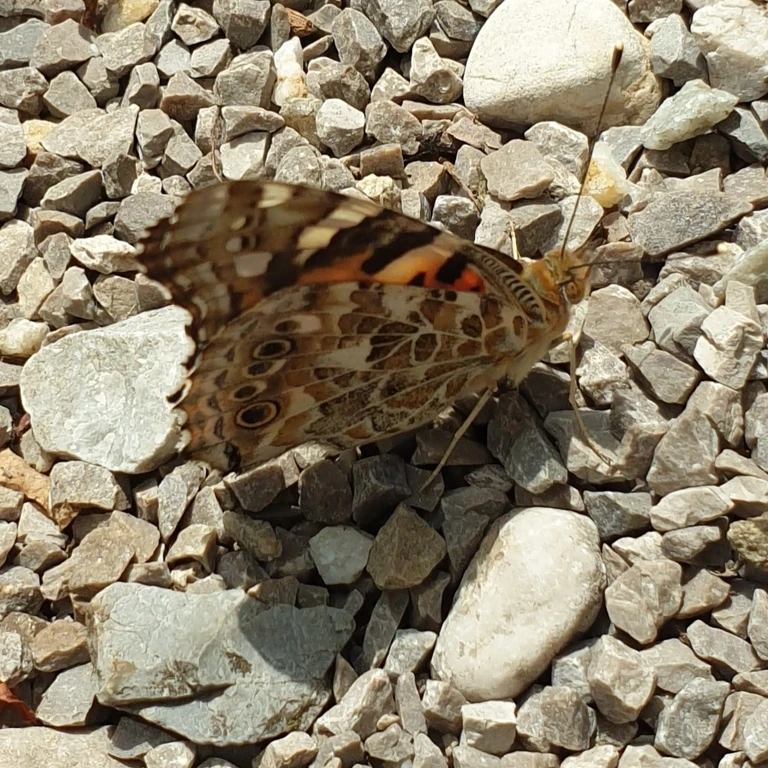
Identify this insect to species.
Vanessa cardui
